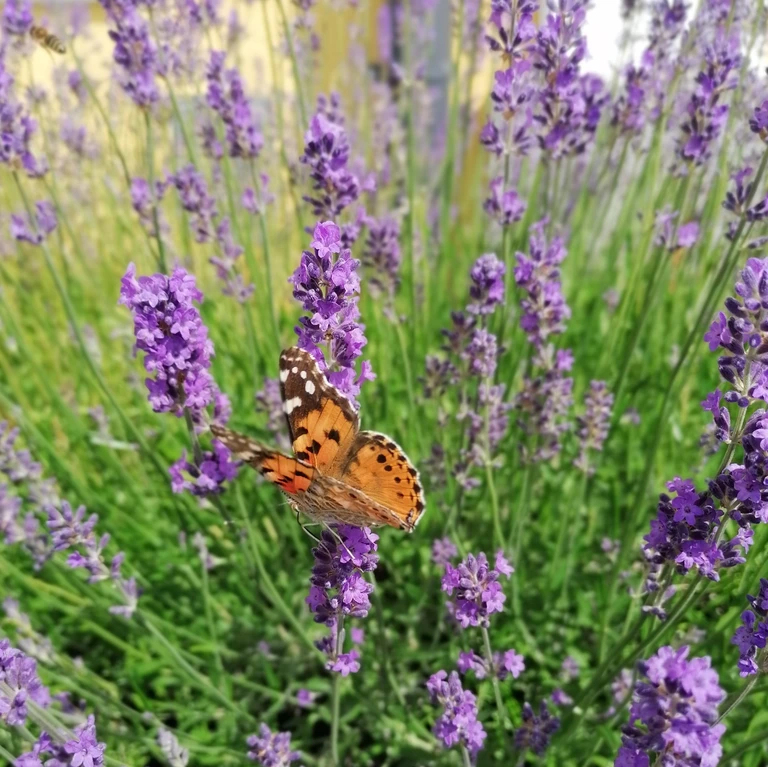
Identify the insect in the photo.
Vanessa cardui
